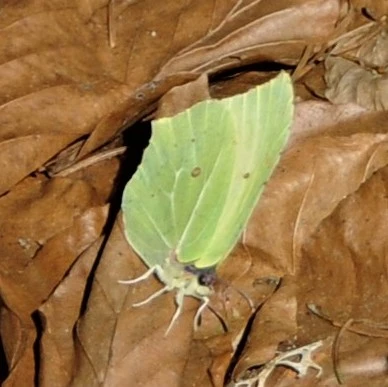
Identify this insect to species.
Gonepteryx rhamni
